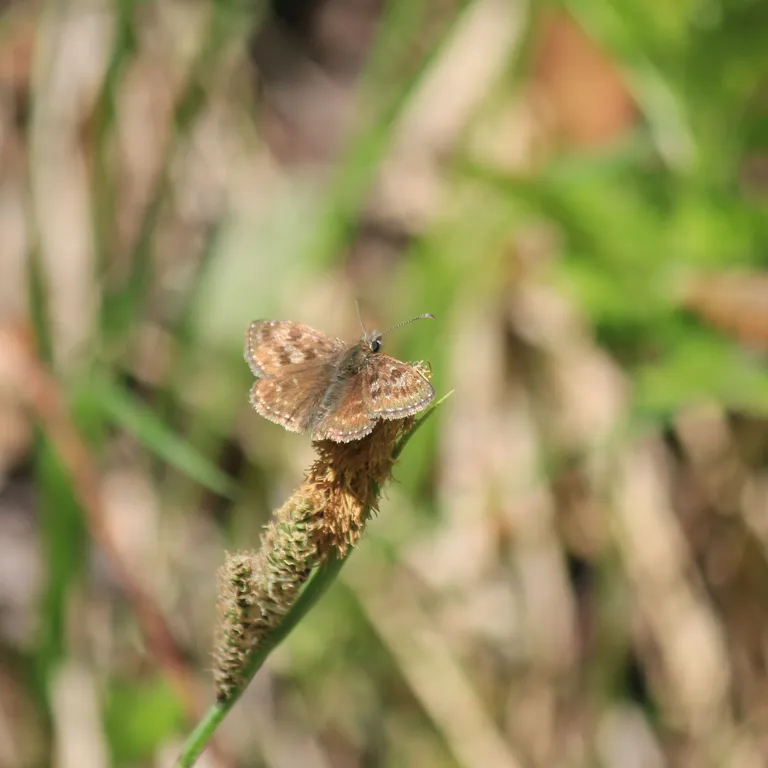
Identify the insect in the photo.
Erynnis tages
